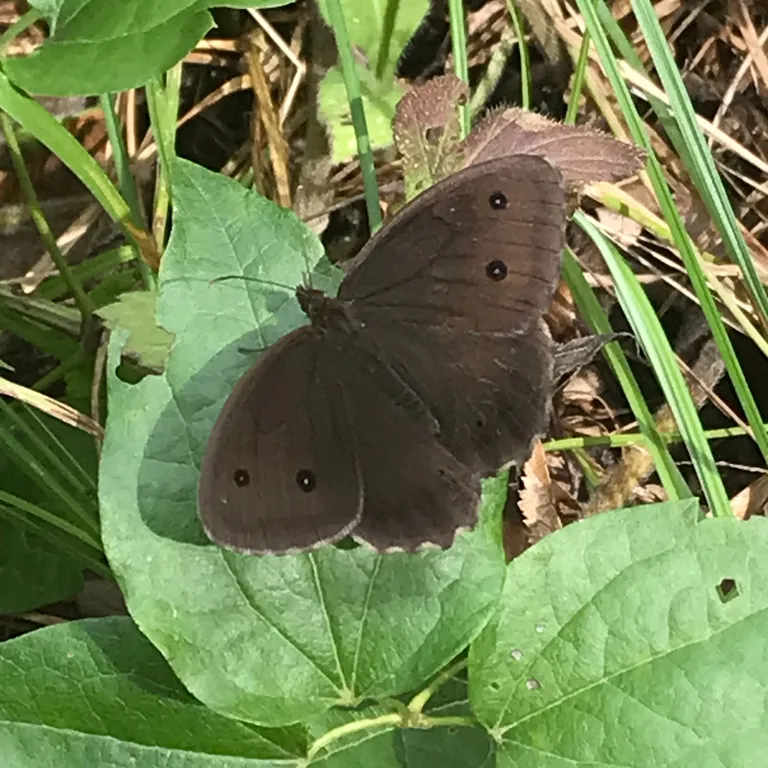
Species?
Minois dryas
